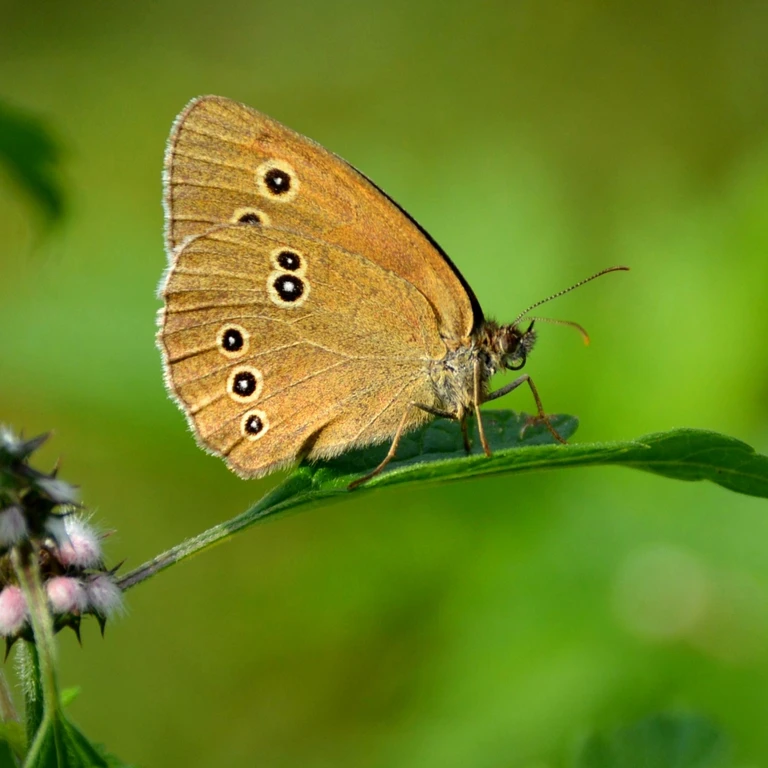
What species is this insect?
Aphantopus hyperantus
